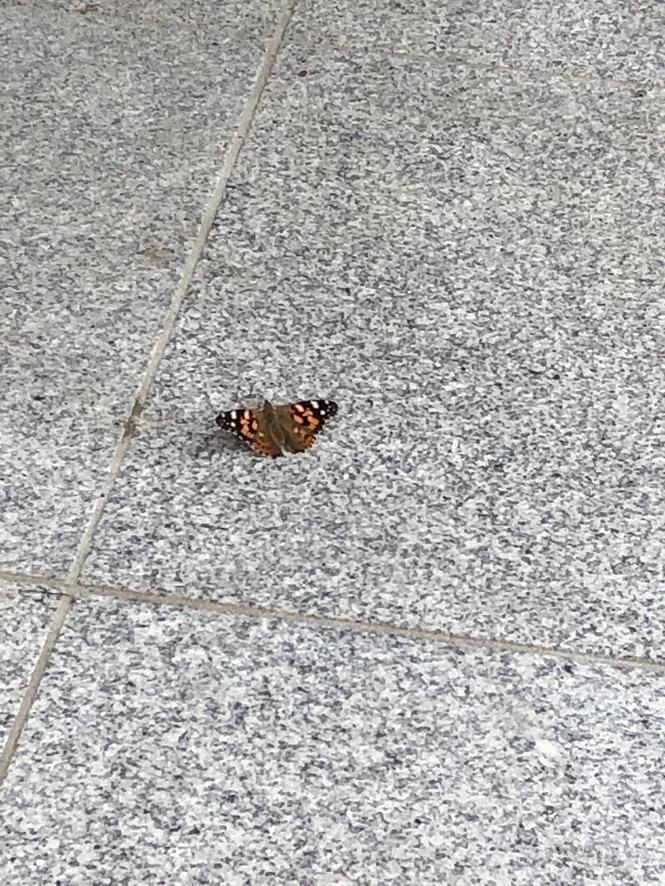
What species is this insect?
Vanessa cardui
